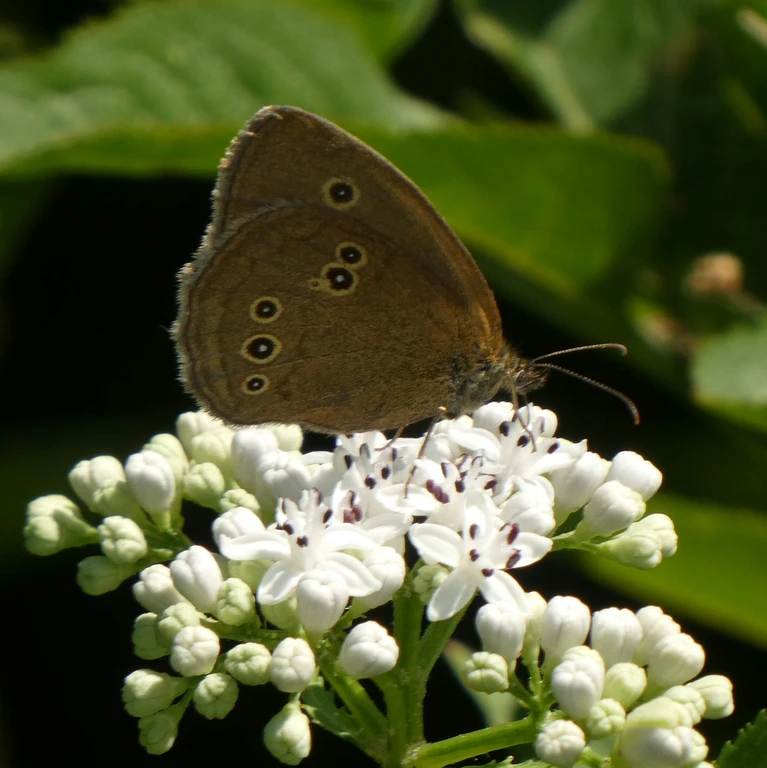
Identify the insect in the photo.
Aphantopus hyperantus
